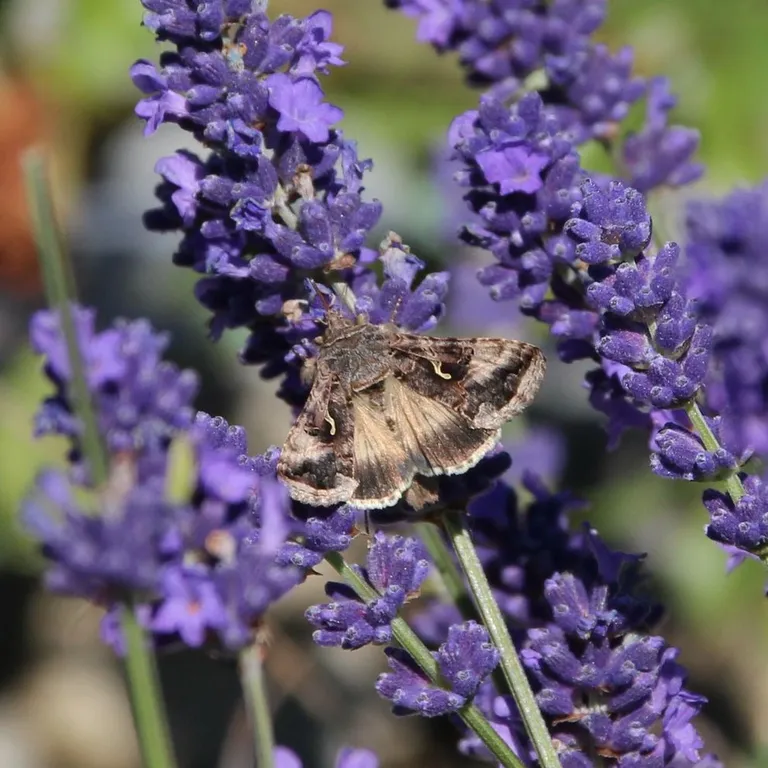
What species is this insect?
Autographa gamma
